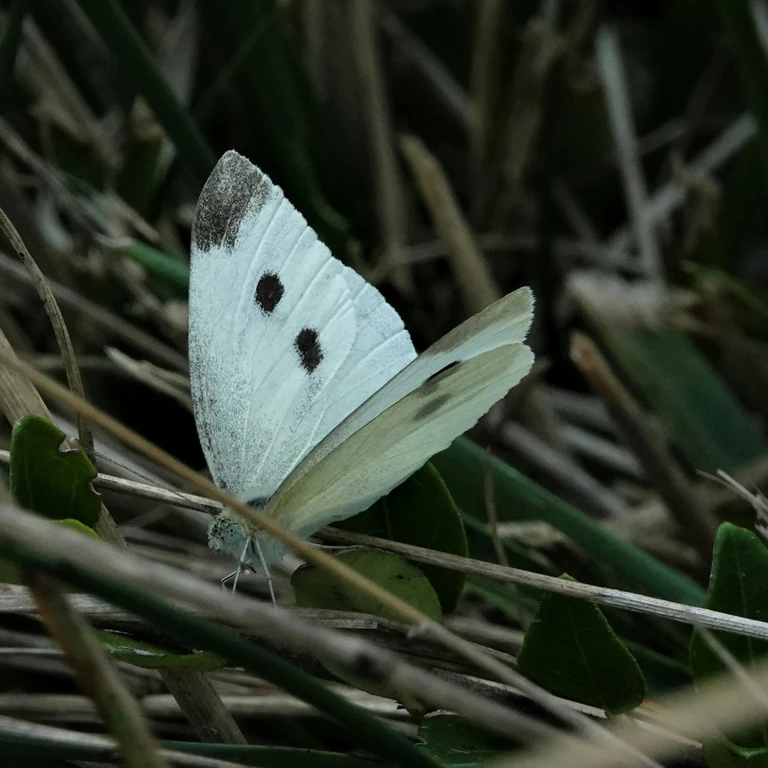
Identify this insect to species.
Pieris rapae
